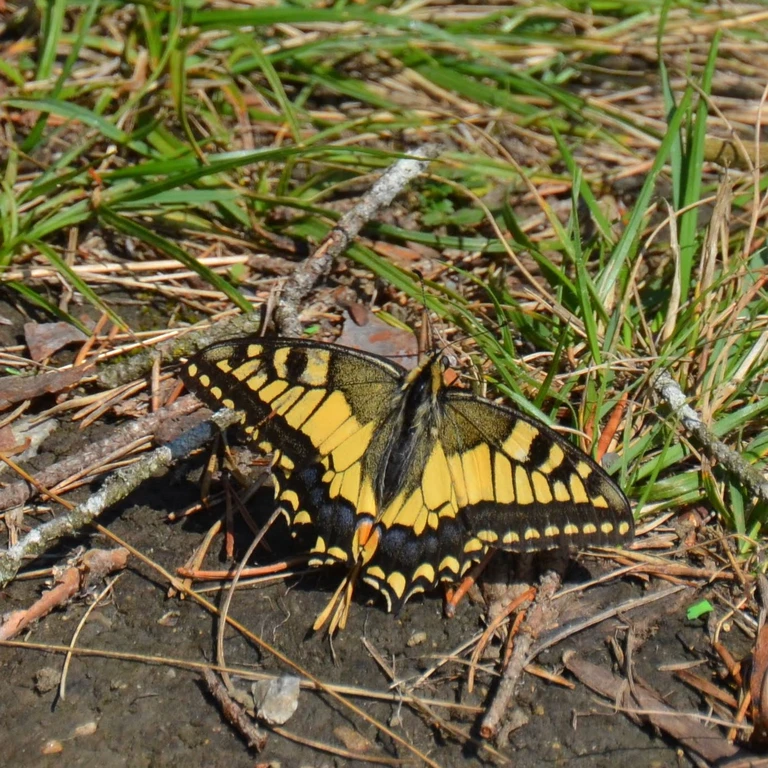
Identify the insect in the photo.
Papilio machaon
